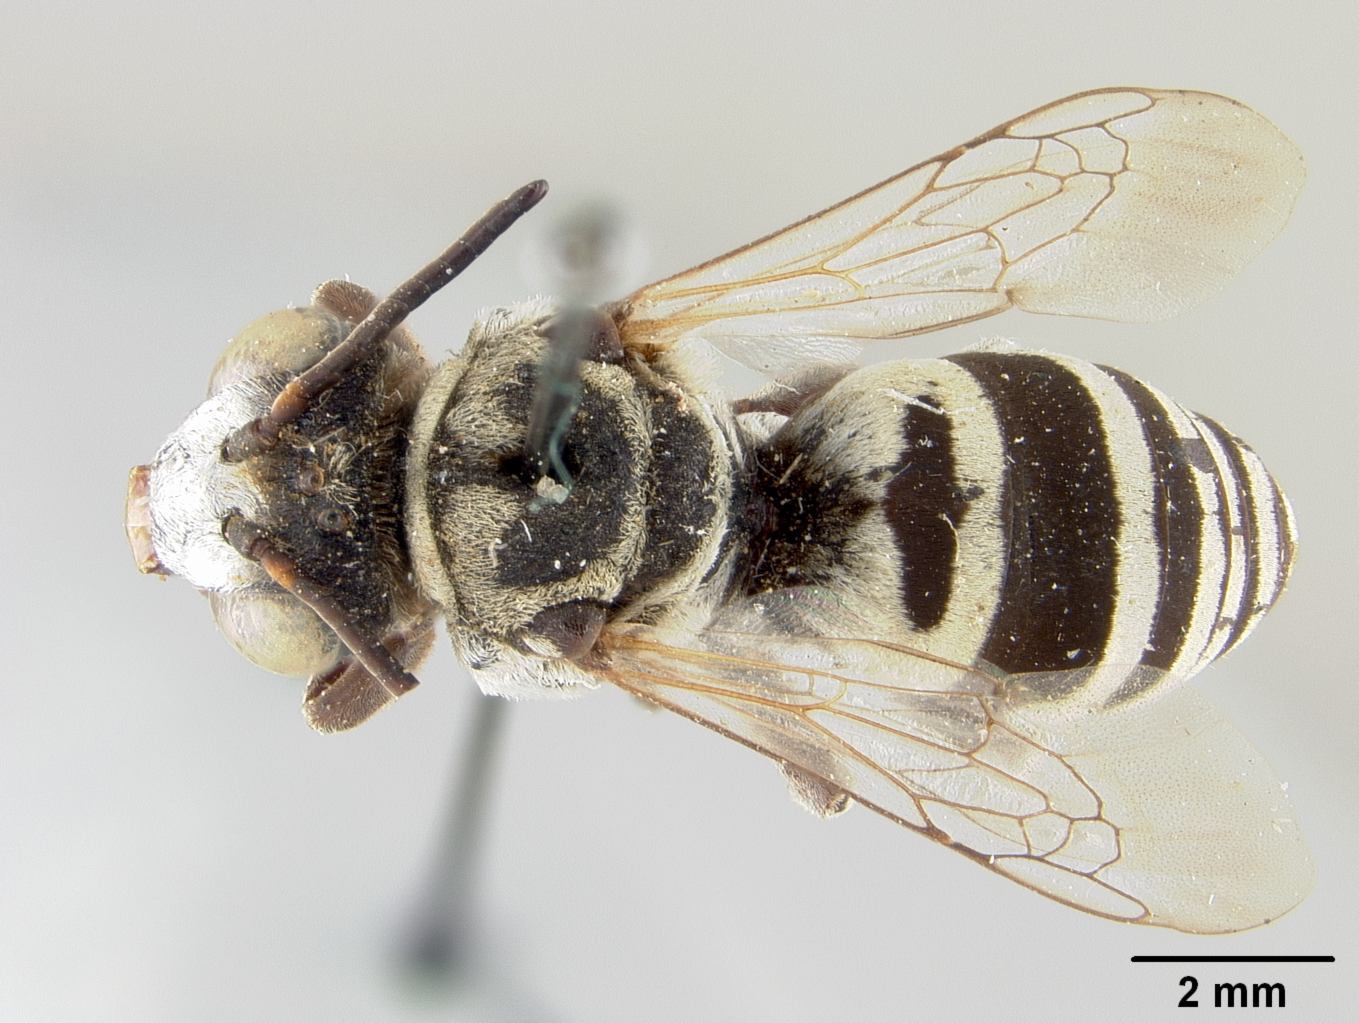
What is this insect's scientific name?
Triepeolus eldredi
